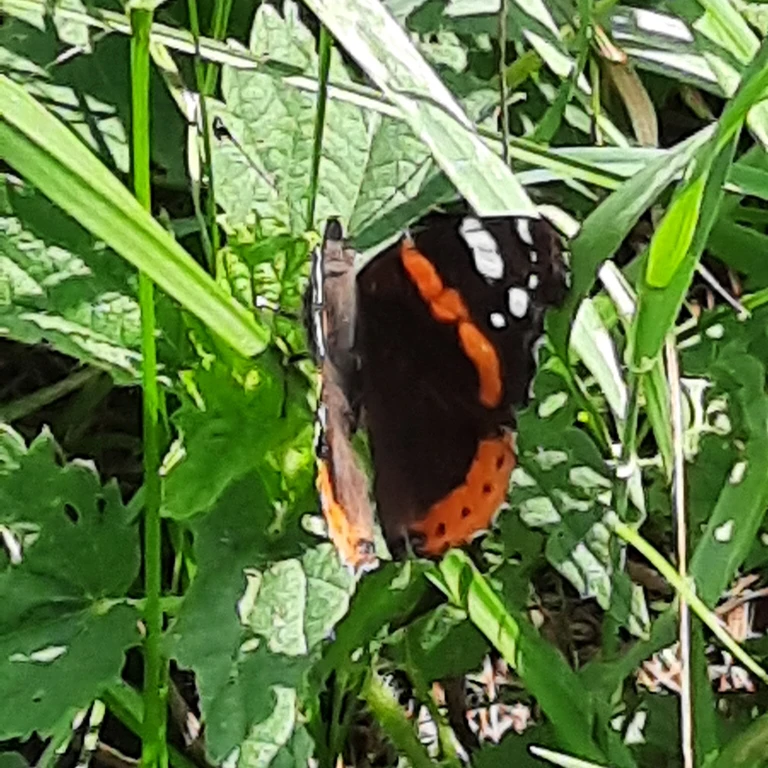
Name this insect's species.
Vanessa atalanta
